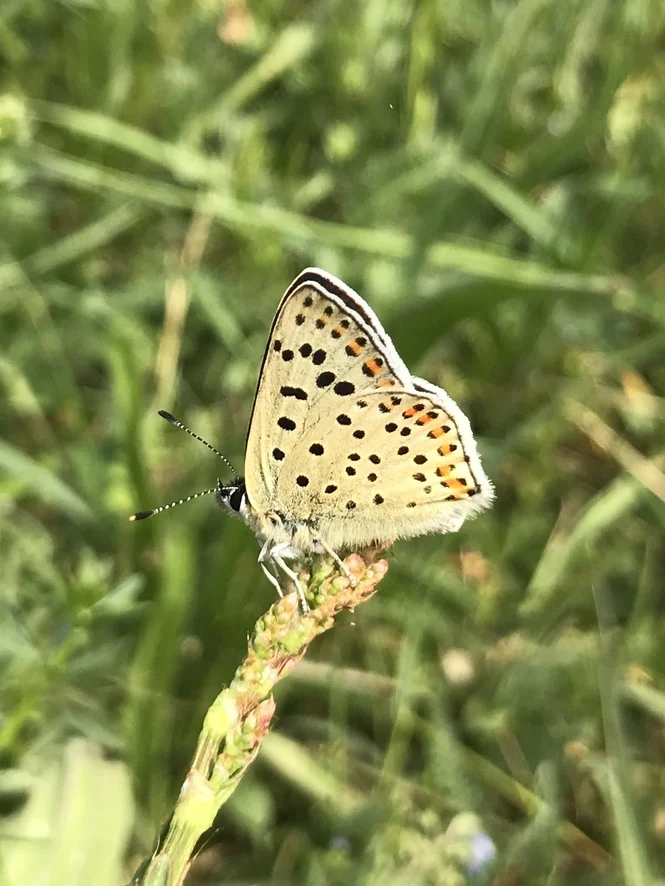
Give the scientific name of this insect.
Lycaena tityrus (also Loweia tityrus)
